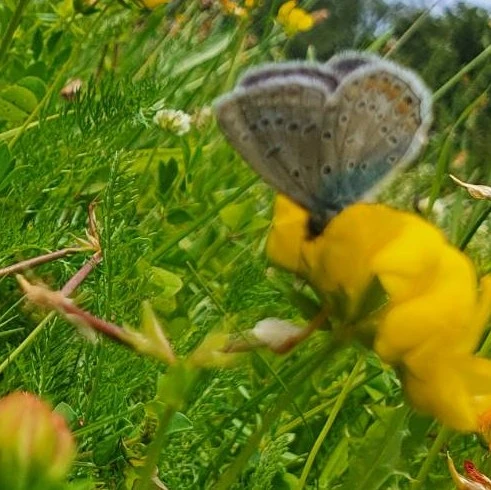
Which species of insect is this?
Polyommatus icarus
